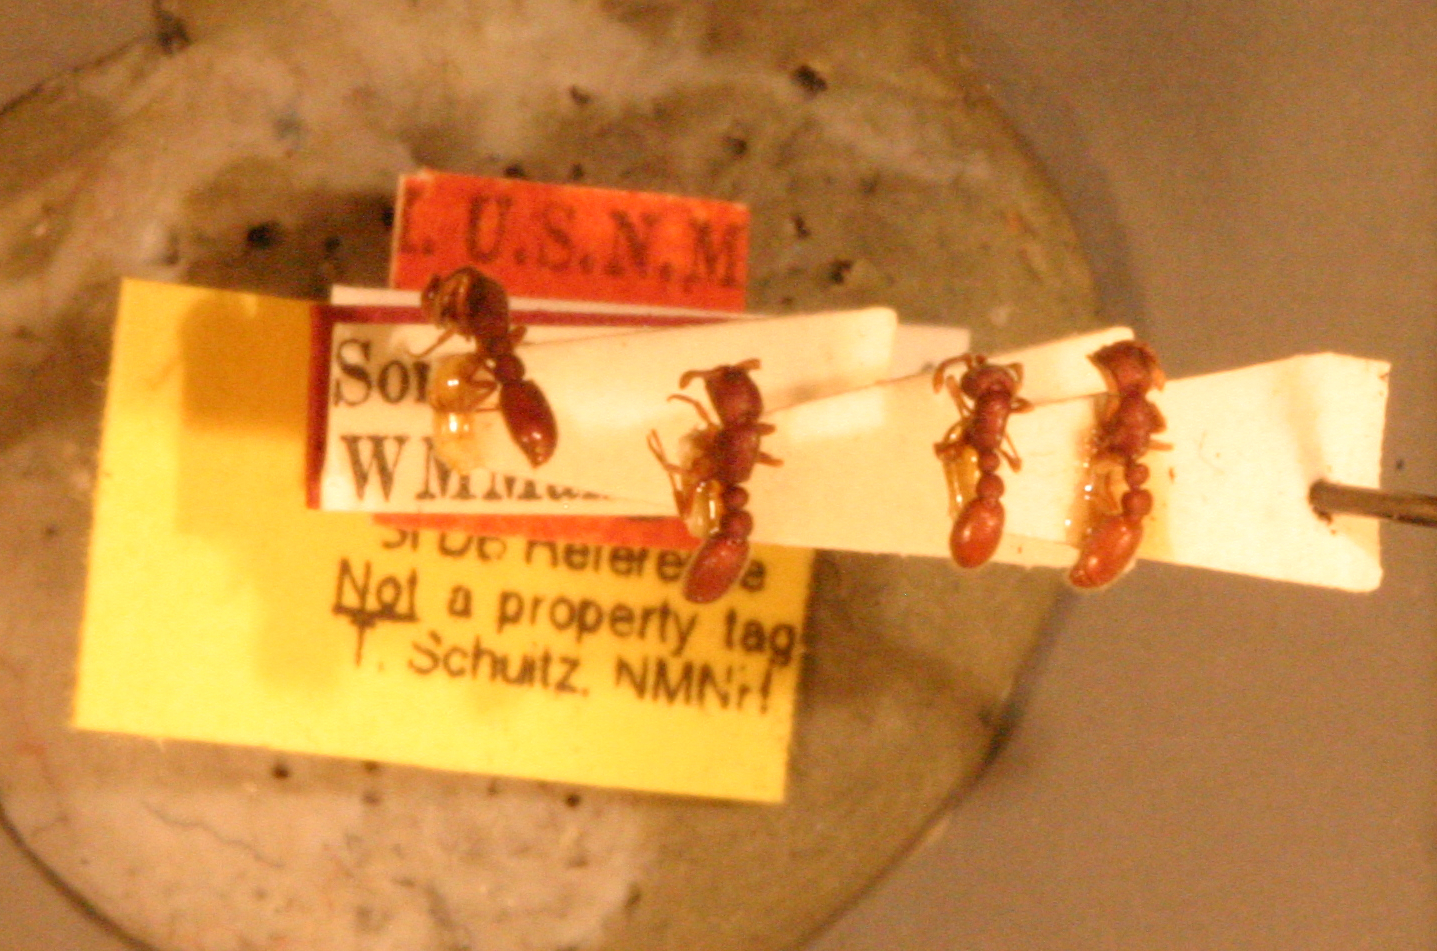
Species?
Cerapachys cryptus
